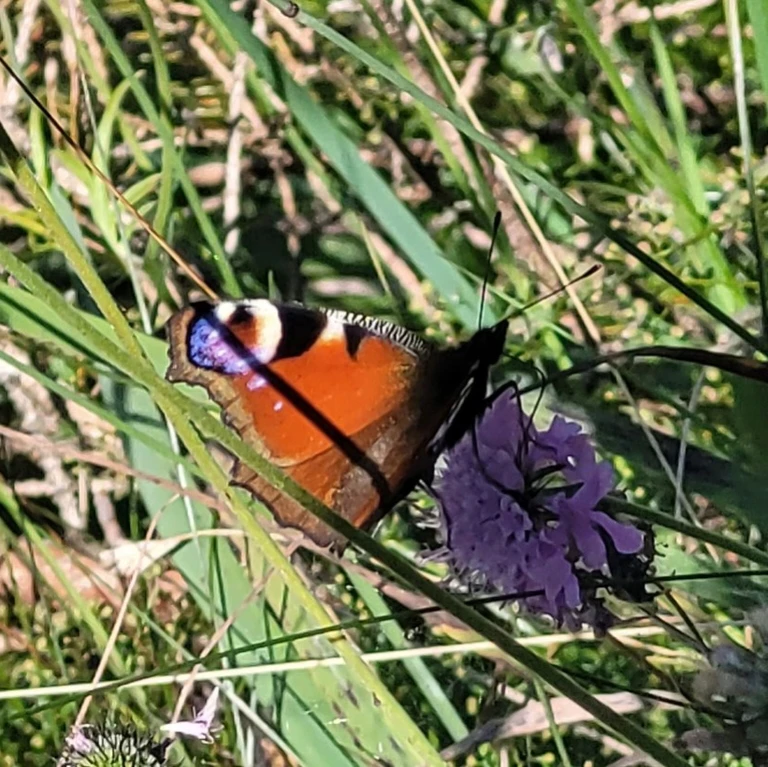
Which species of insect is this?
Aglais io
